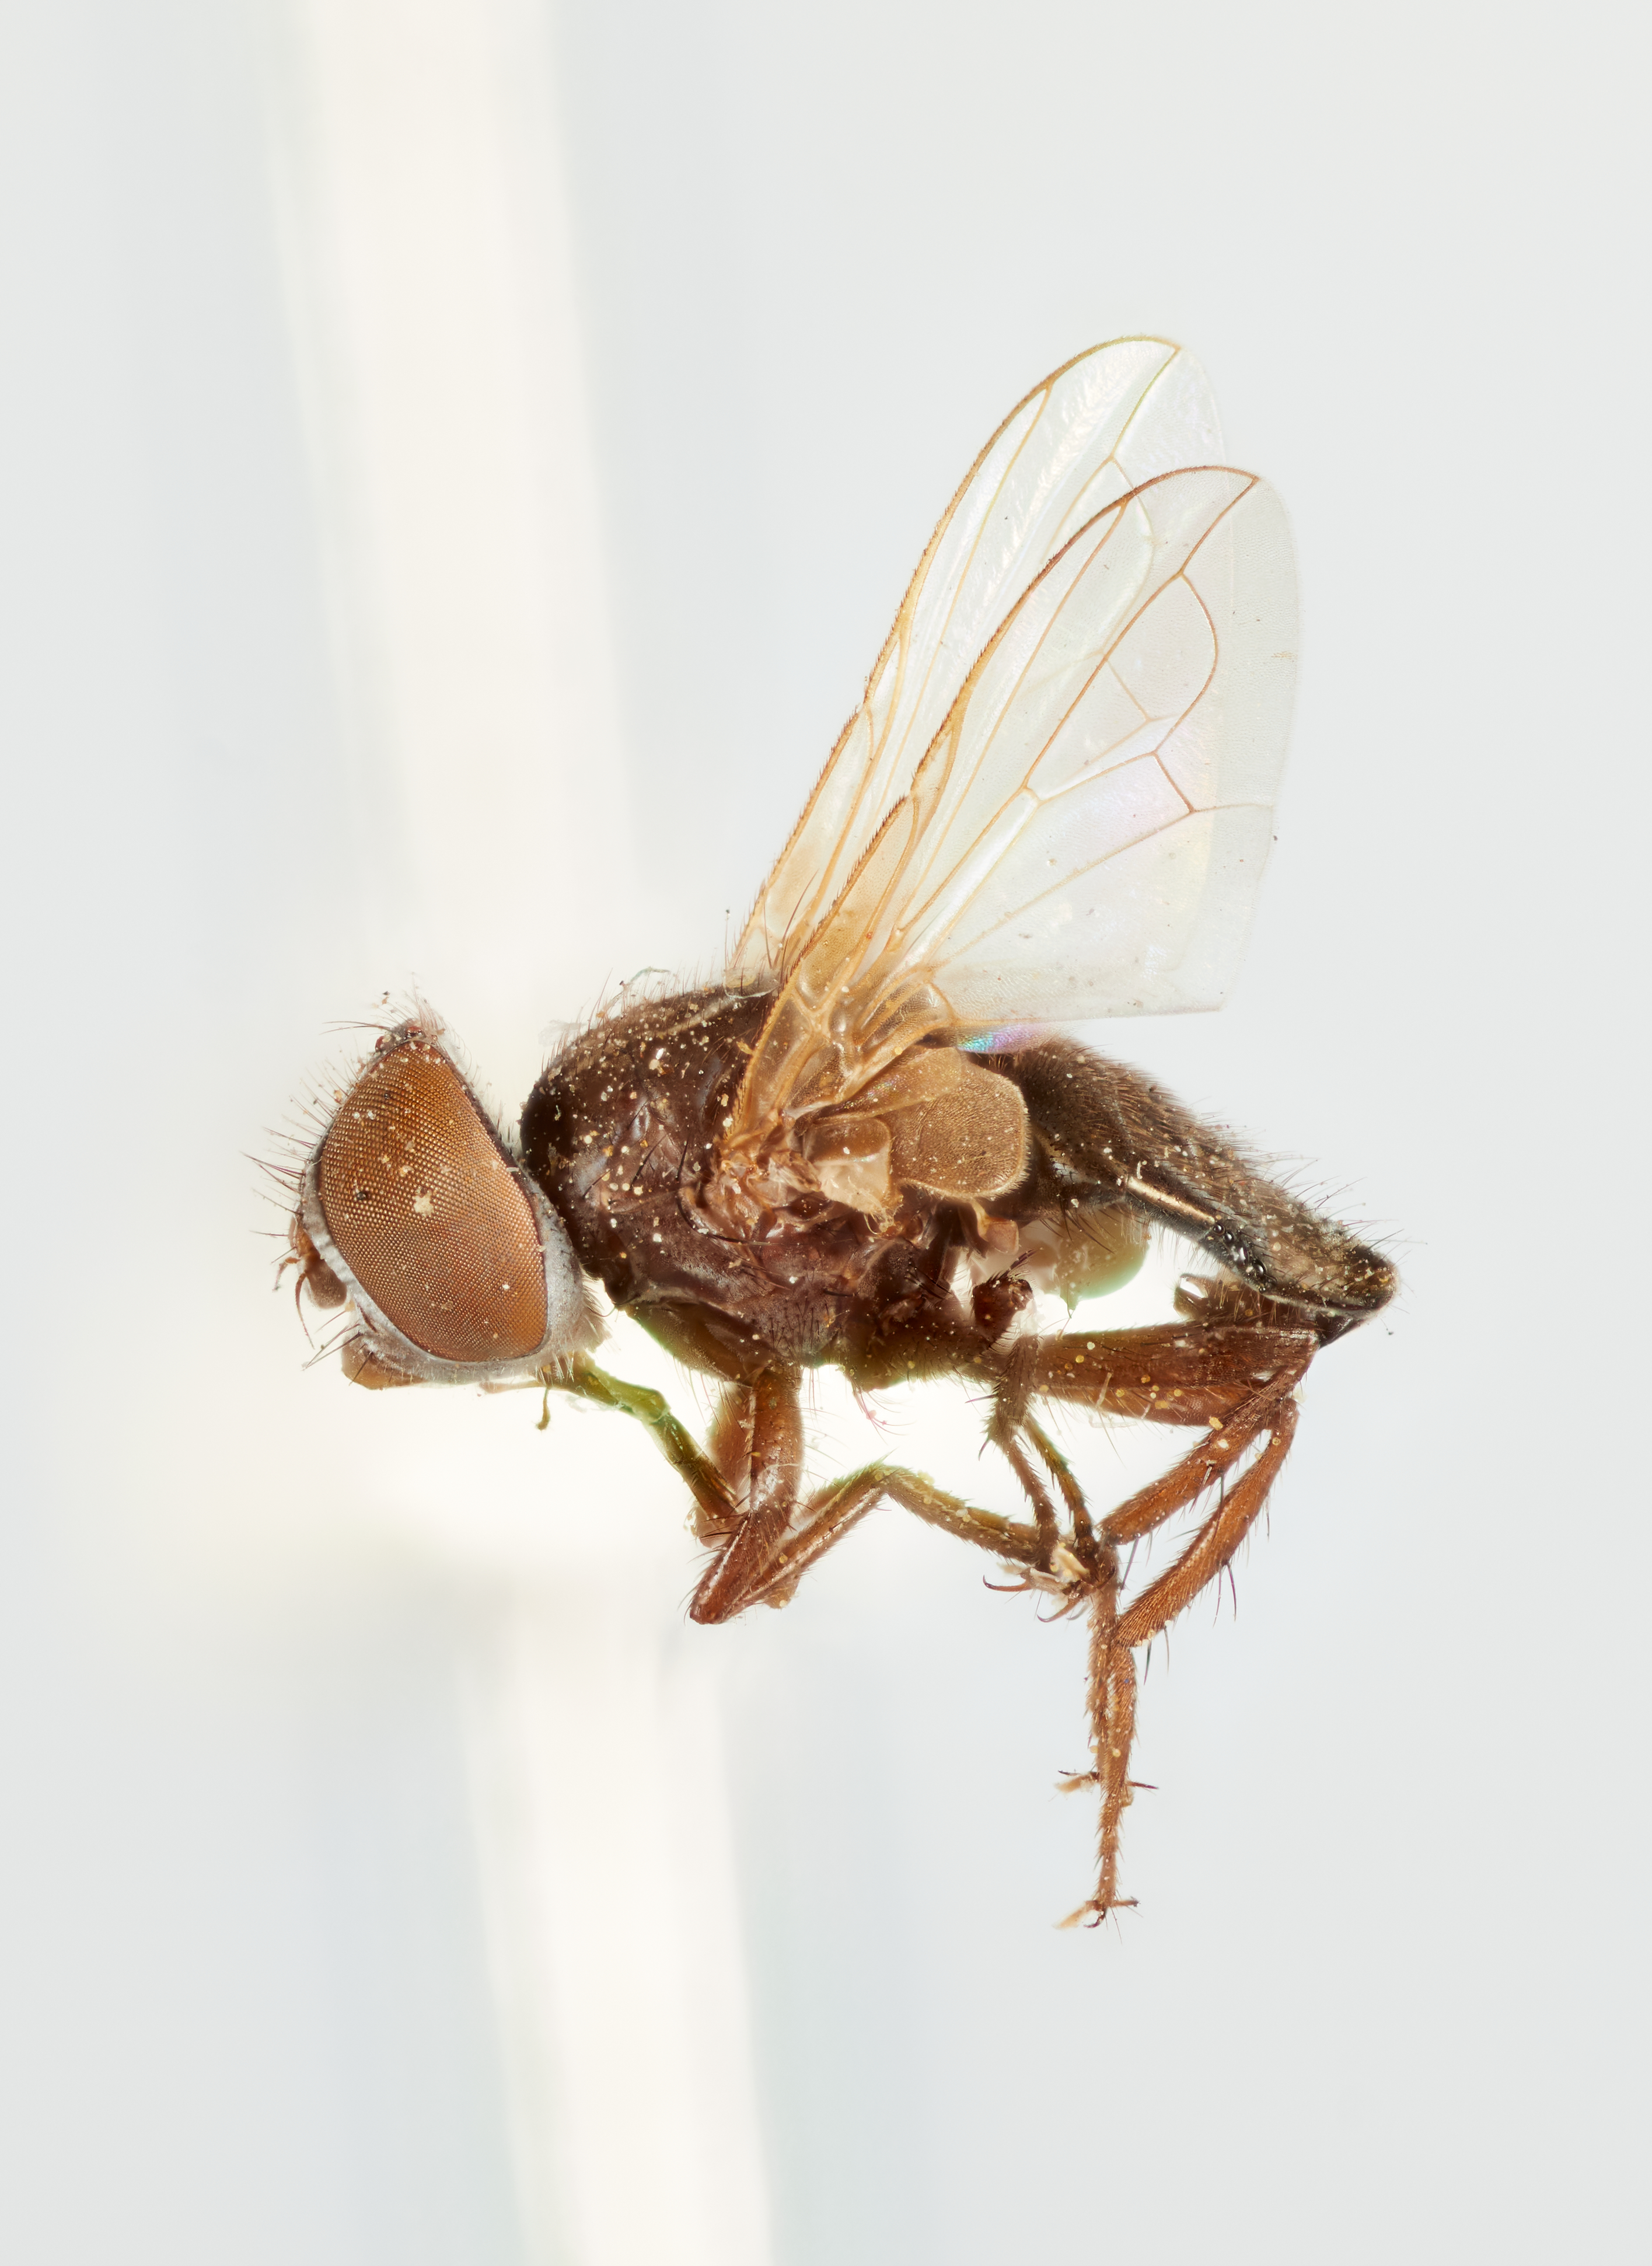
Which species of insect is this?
Phorantha calyptrata
